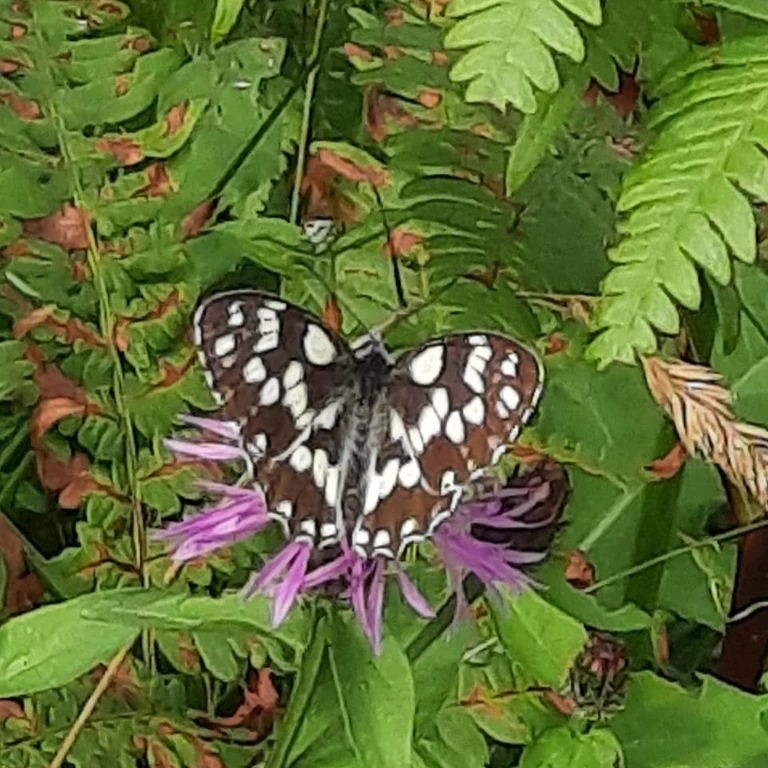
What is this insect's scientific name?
Melanargia galathea
